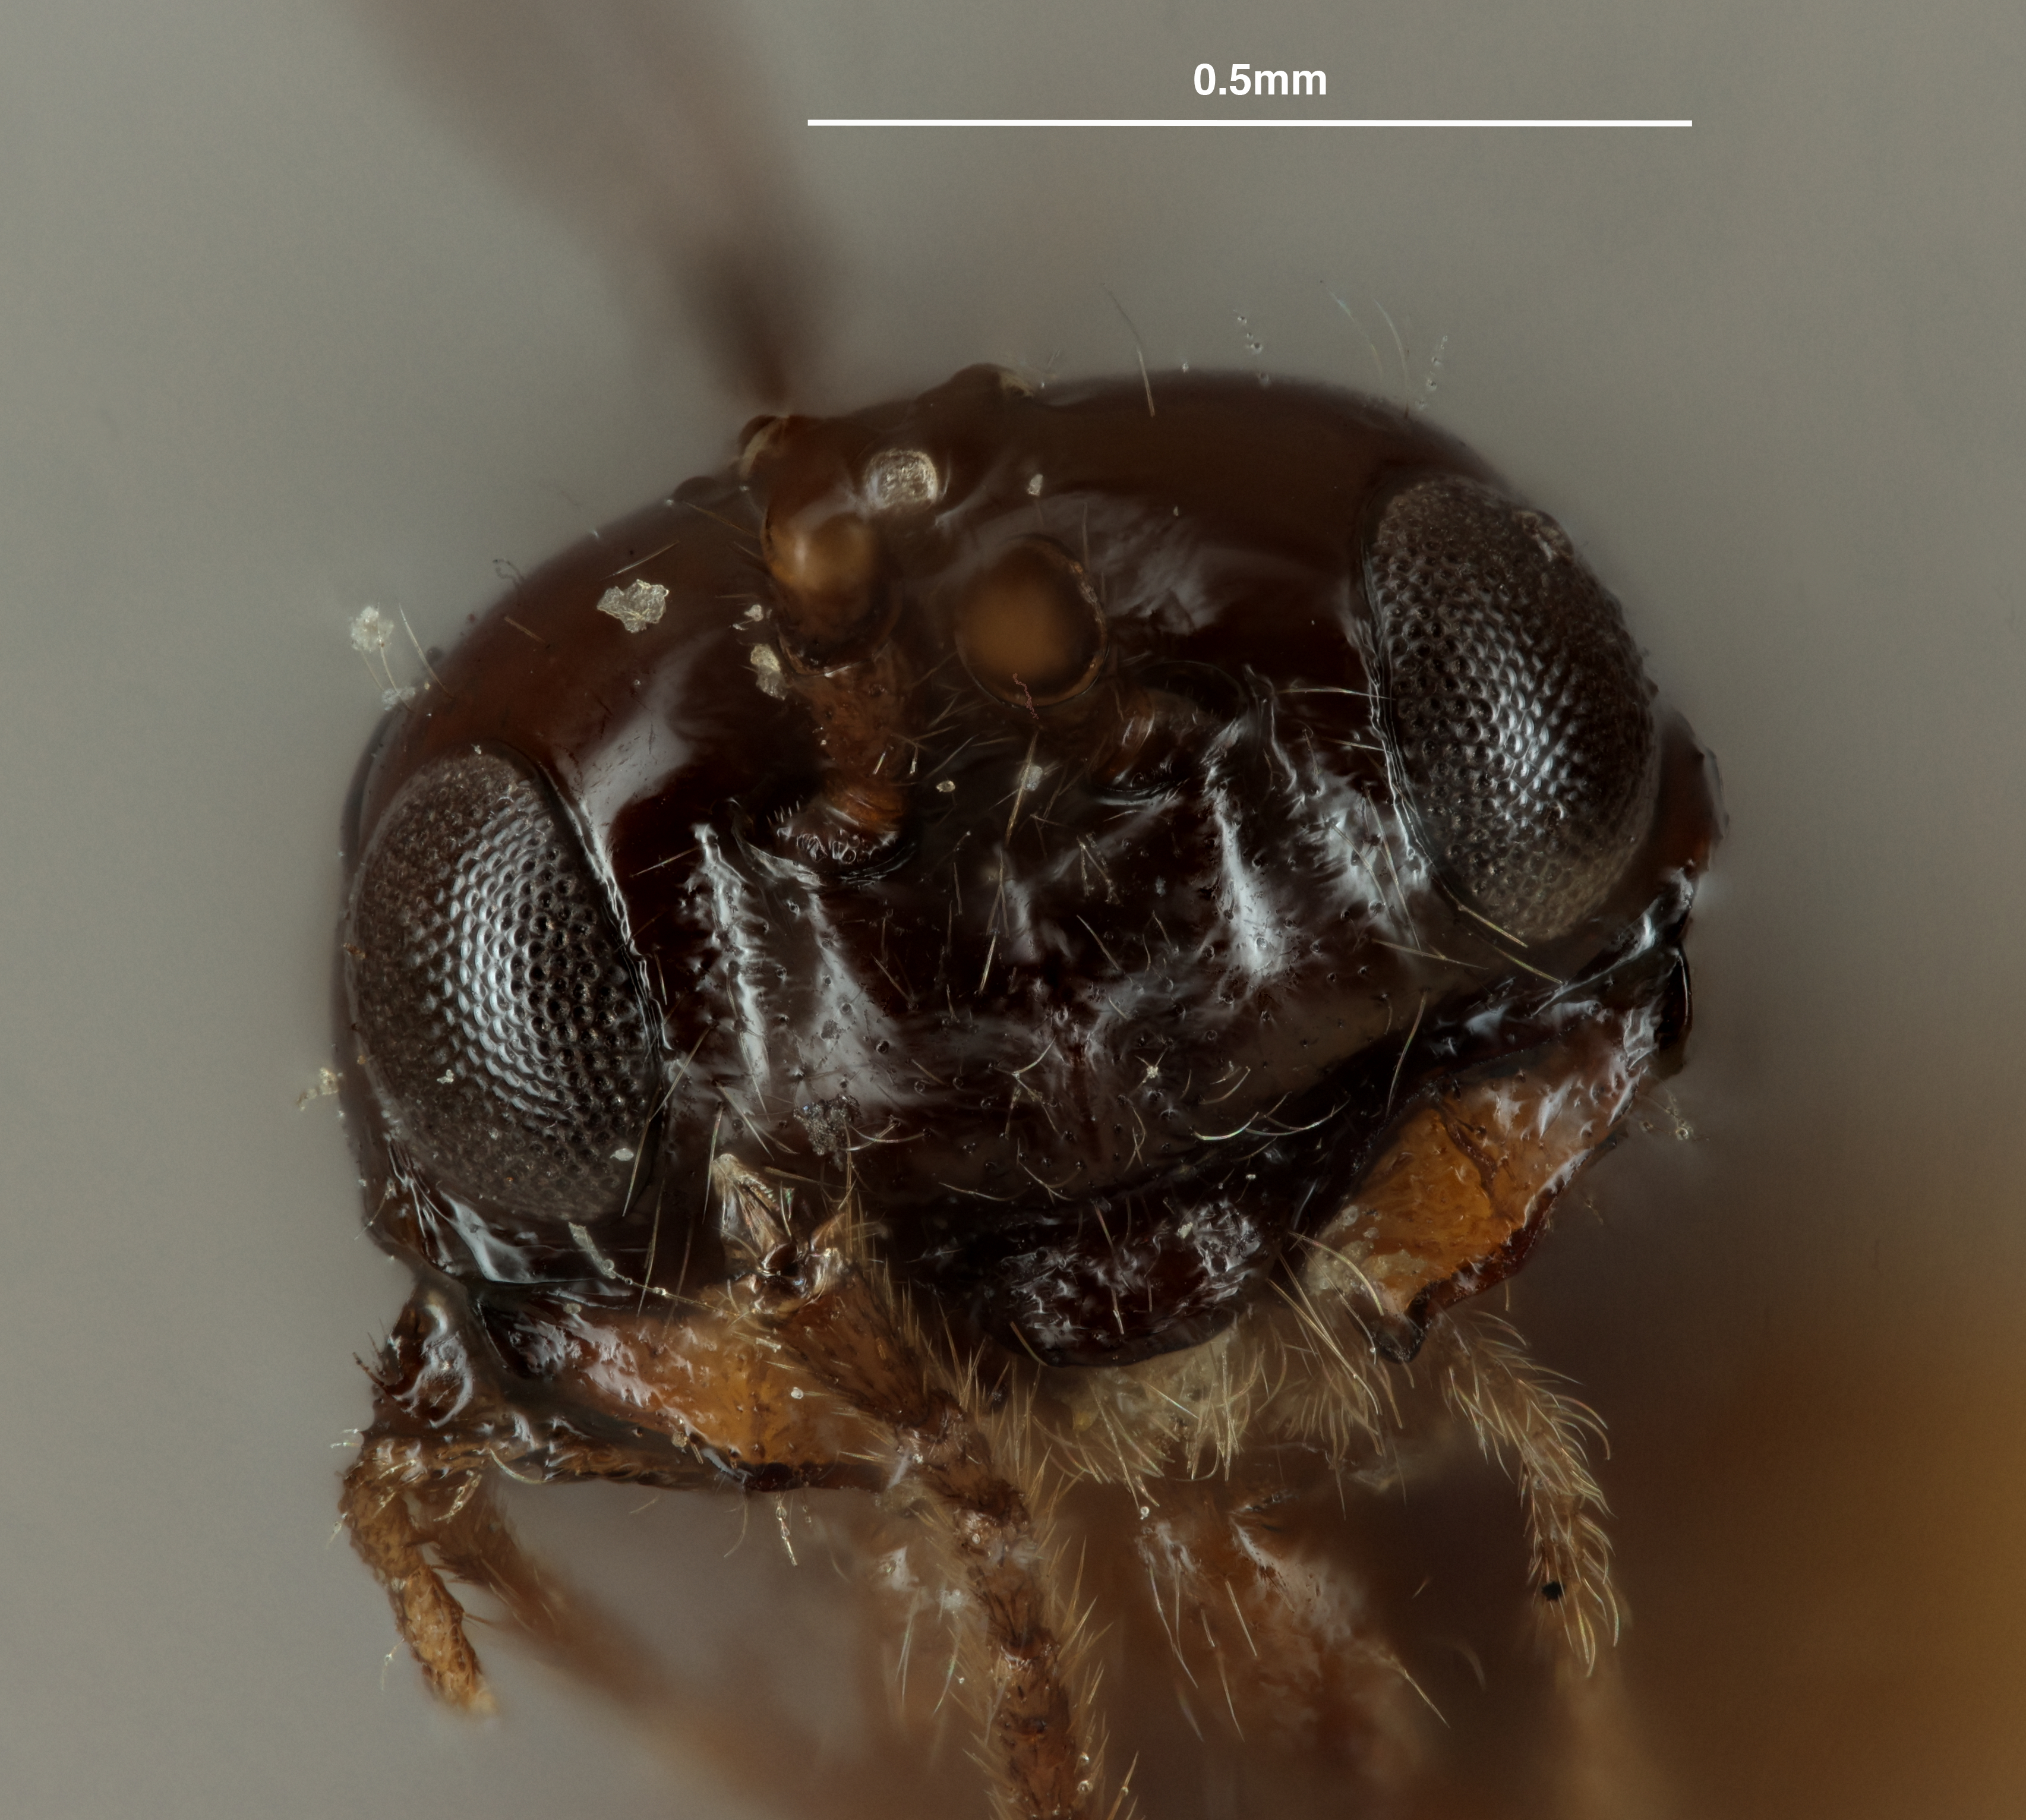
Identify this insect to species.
Phaenocarpa convergens
